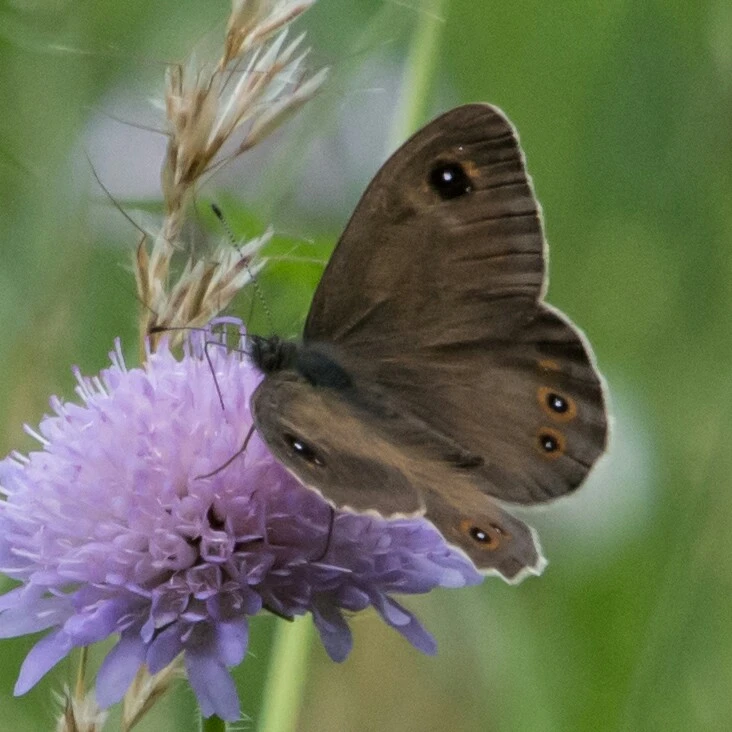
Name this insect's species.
Lasiommata maera (also Pararge maera)
